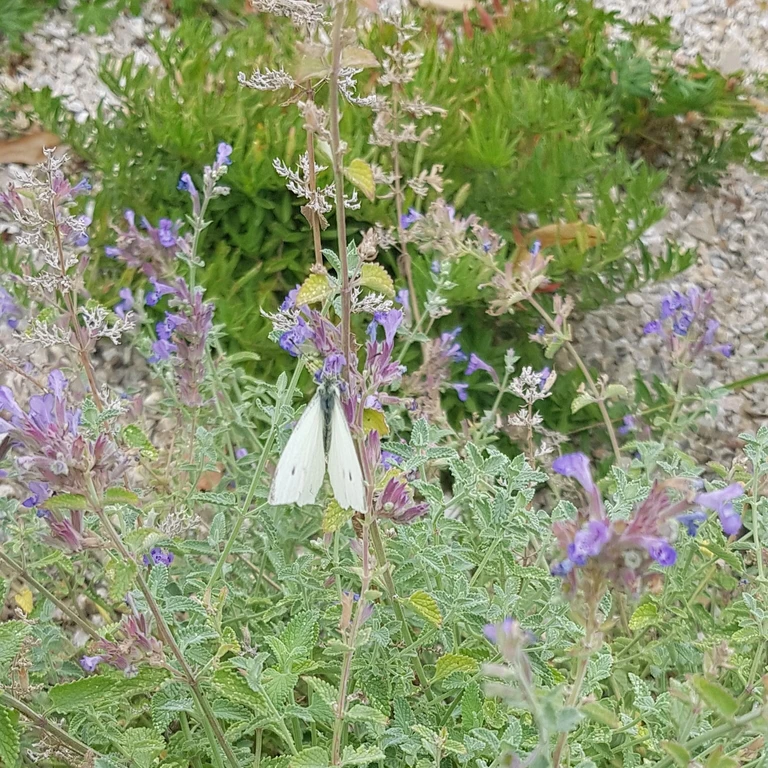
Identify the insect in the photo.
Pieris rapae
